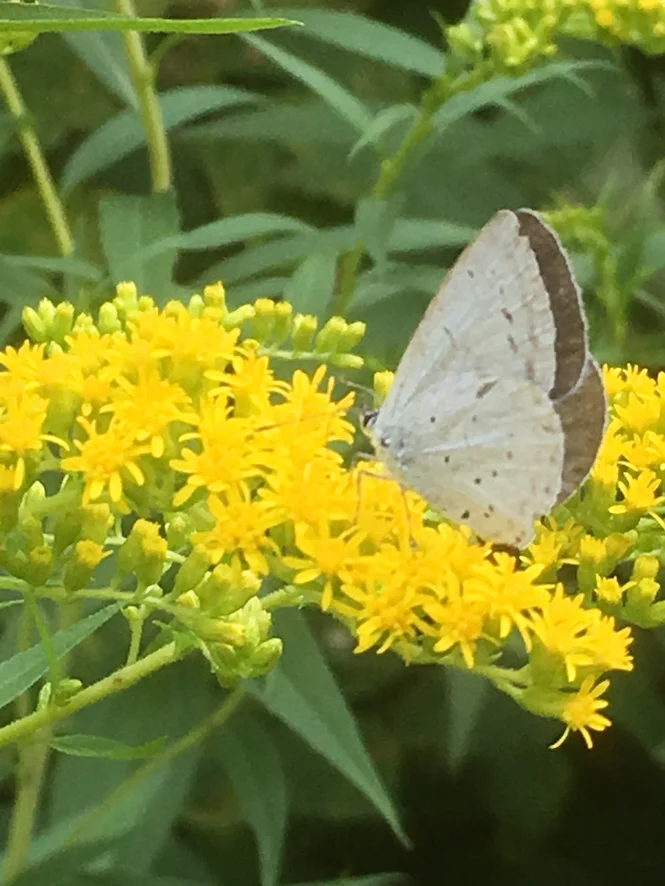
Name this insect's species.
Celastrina argiolus
